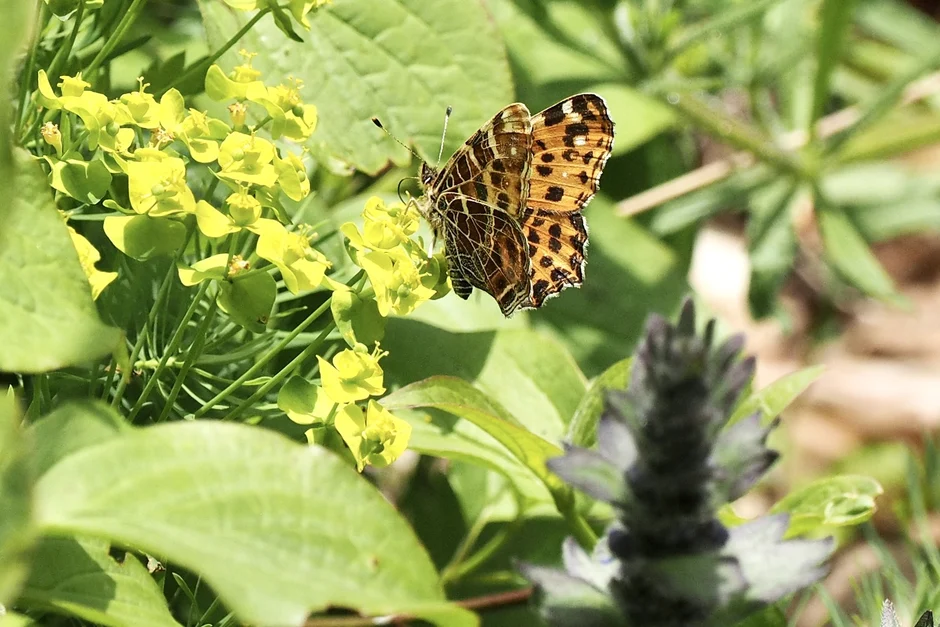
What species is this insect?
Araschnia levana
